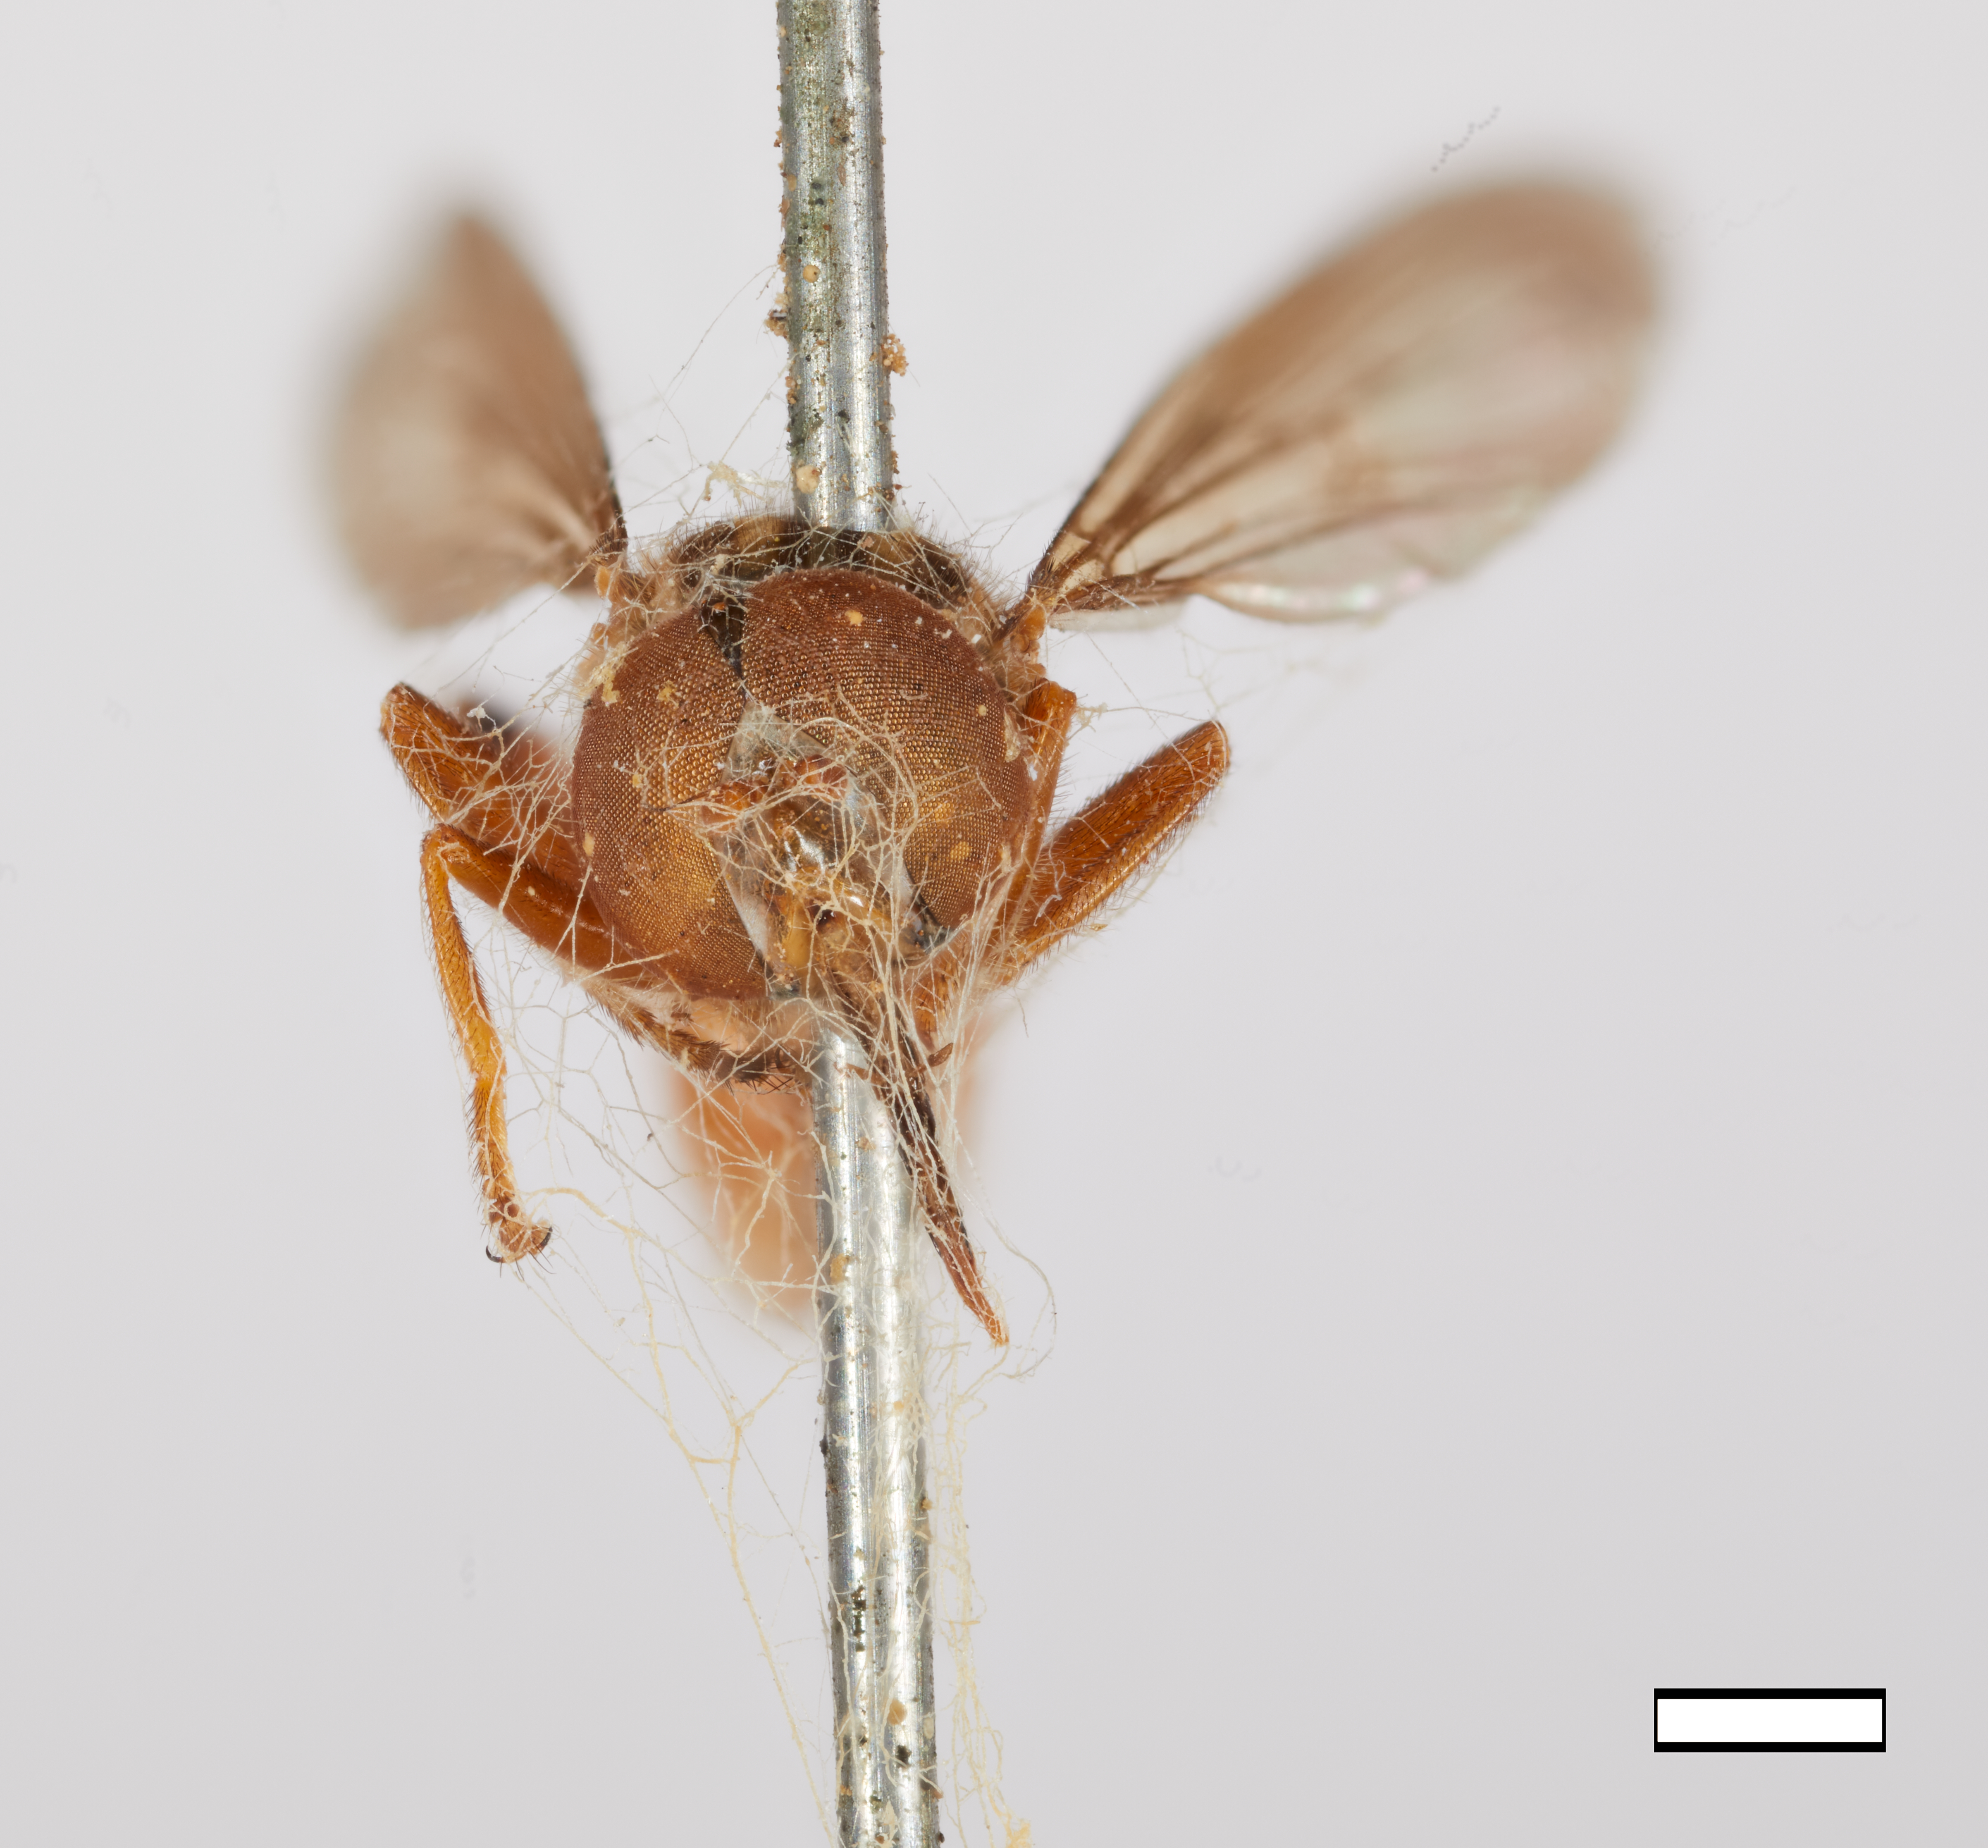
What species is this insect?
Mesograpta aurulenta
